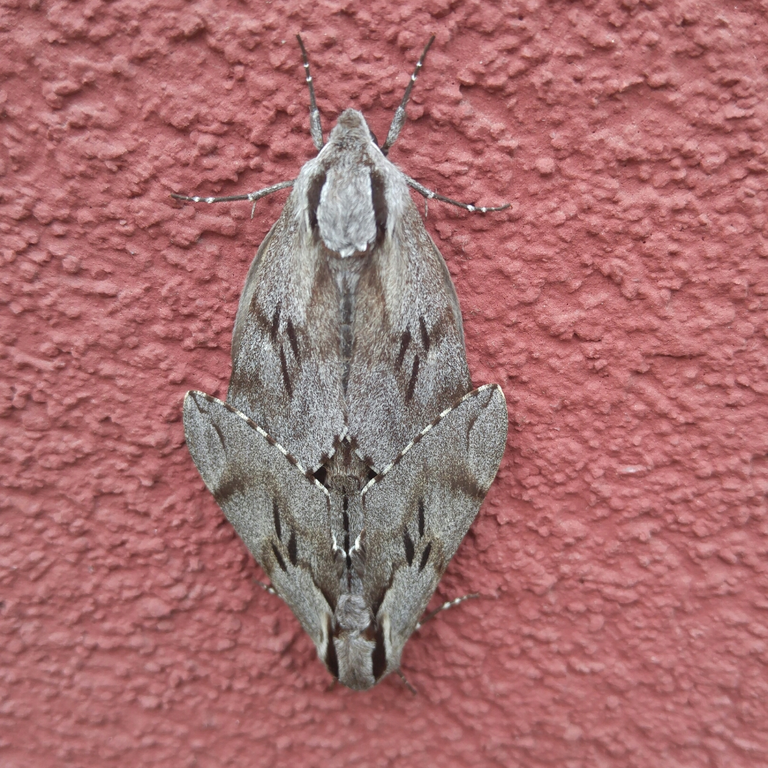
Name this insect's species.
Sphinx pinastri
